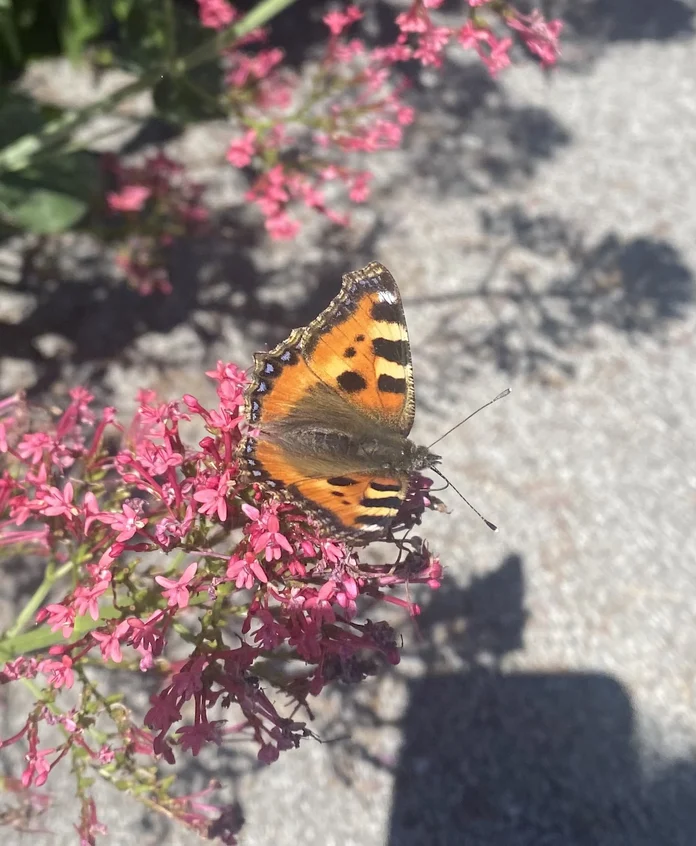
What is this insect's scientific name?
Aglais urticae
